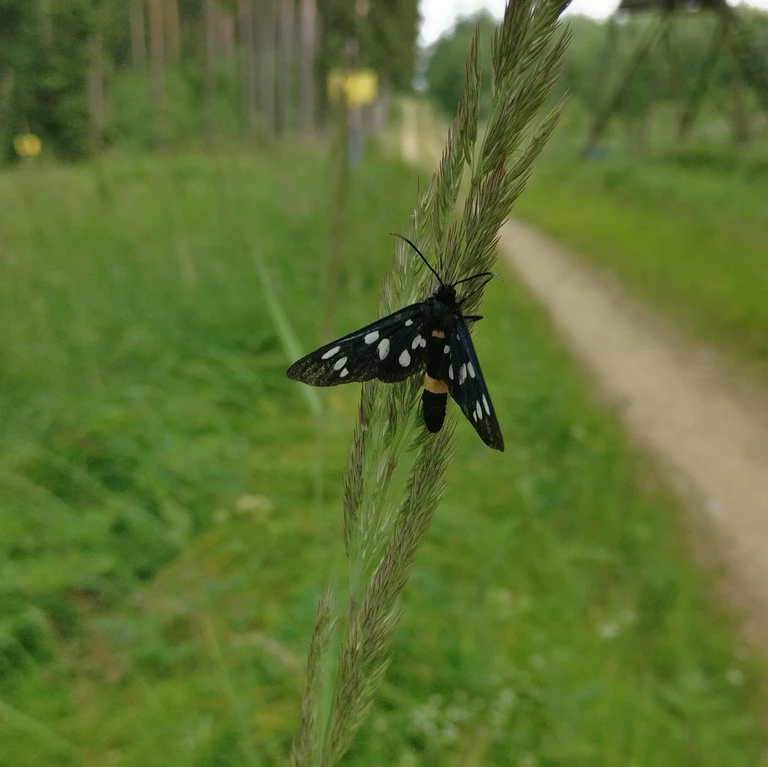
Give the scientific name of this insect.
Amata phegea
